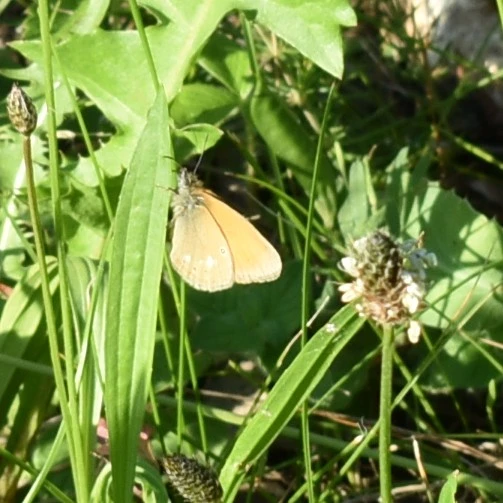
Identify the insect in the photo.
Coenonympha glycerion (also Coenonympha iphis)
